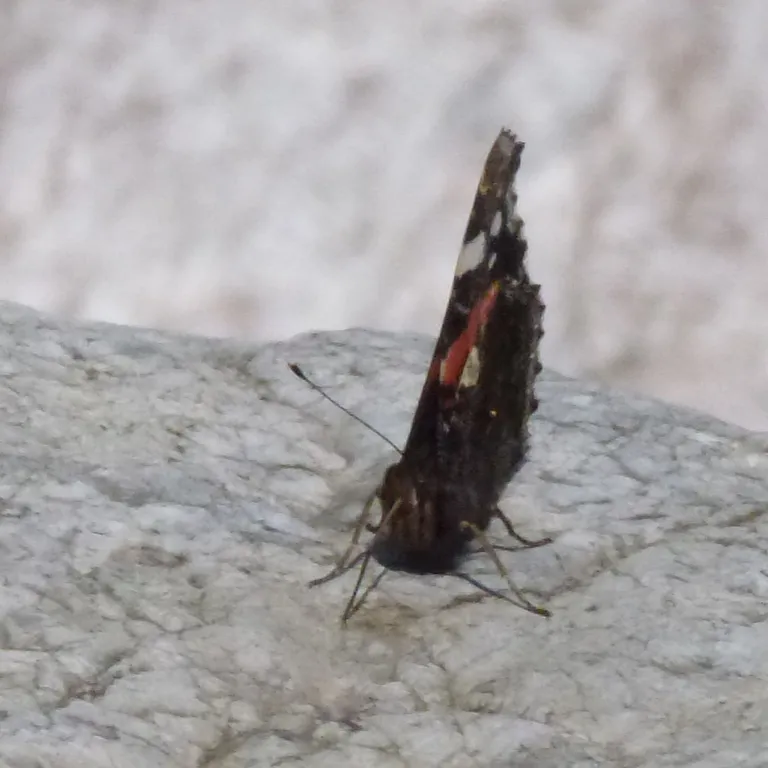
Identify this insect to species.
Vanessa atalanta
